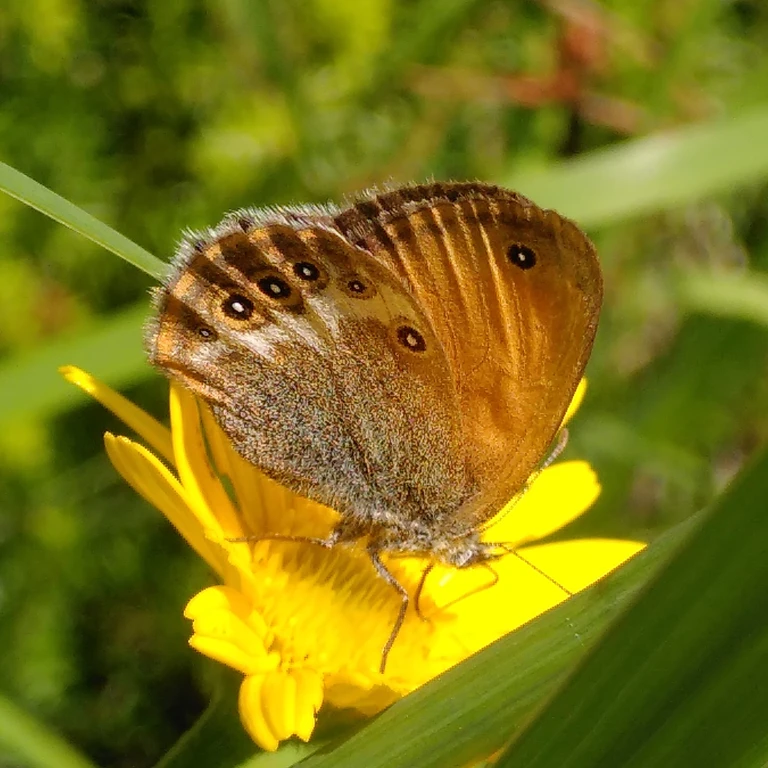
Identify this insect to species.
Coenonympha arcania
